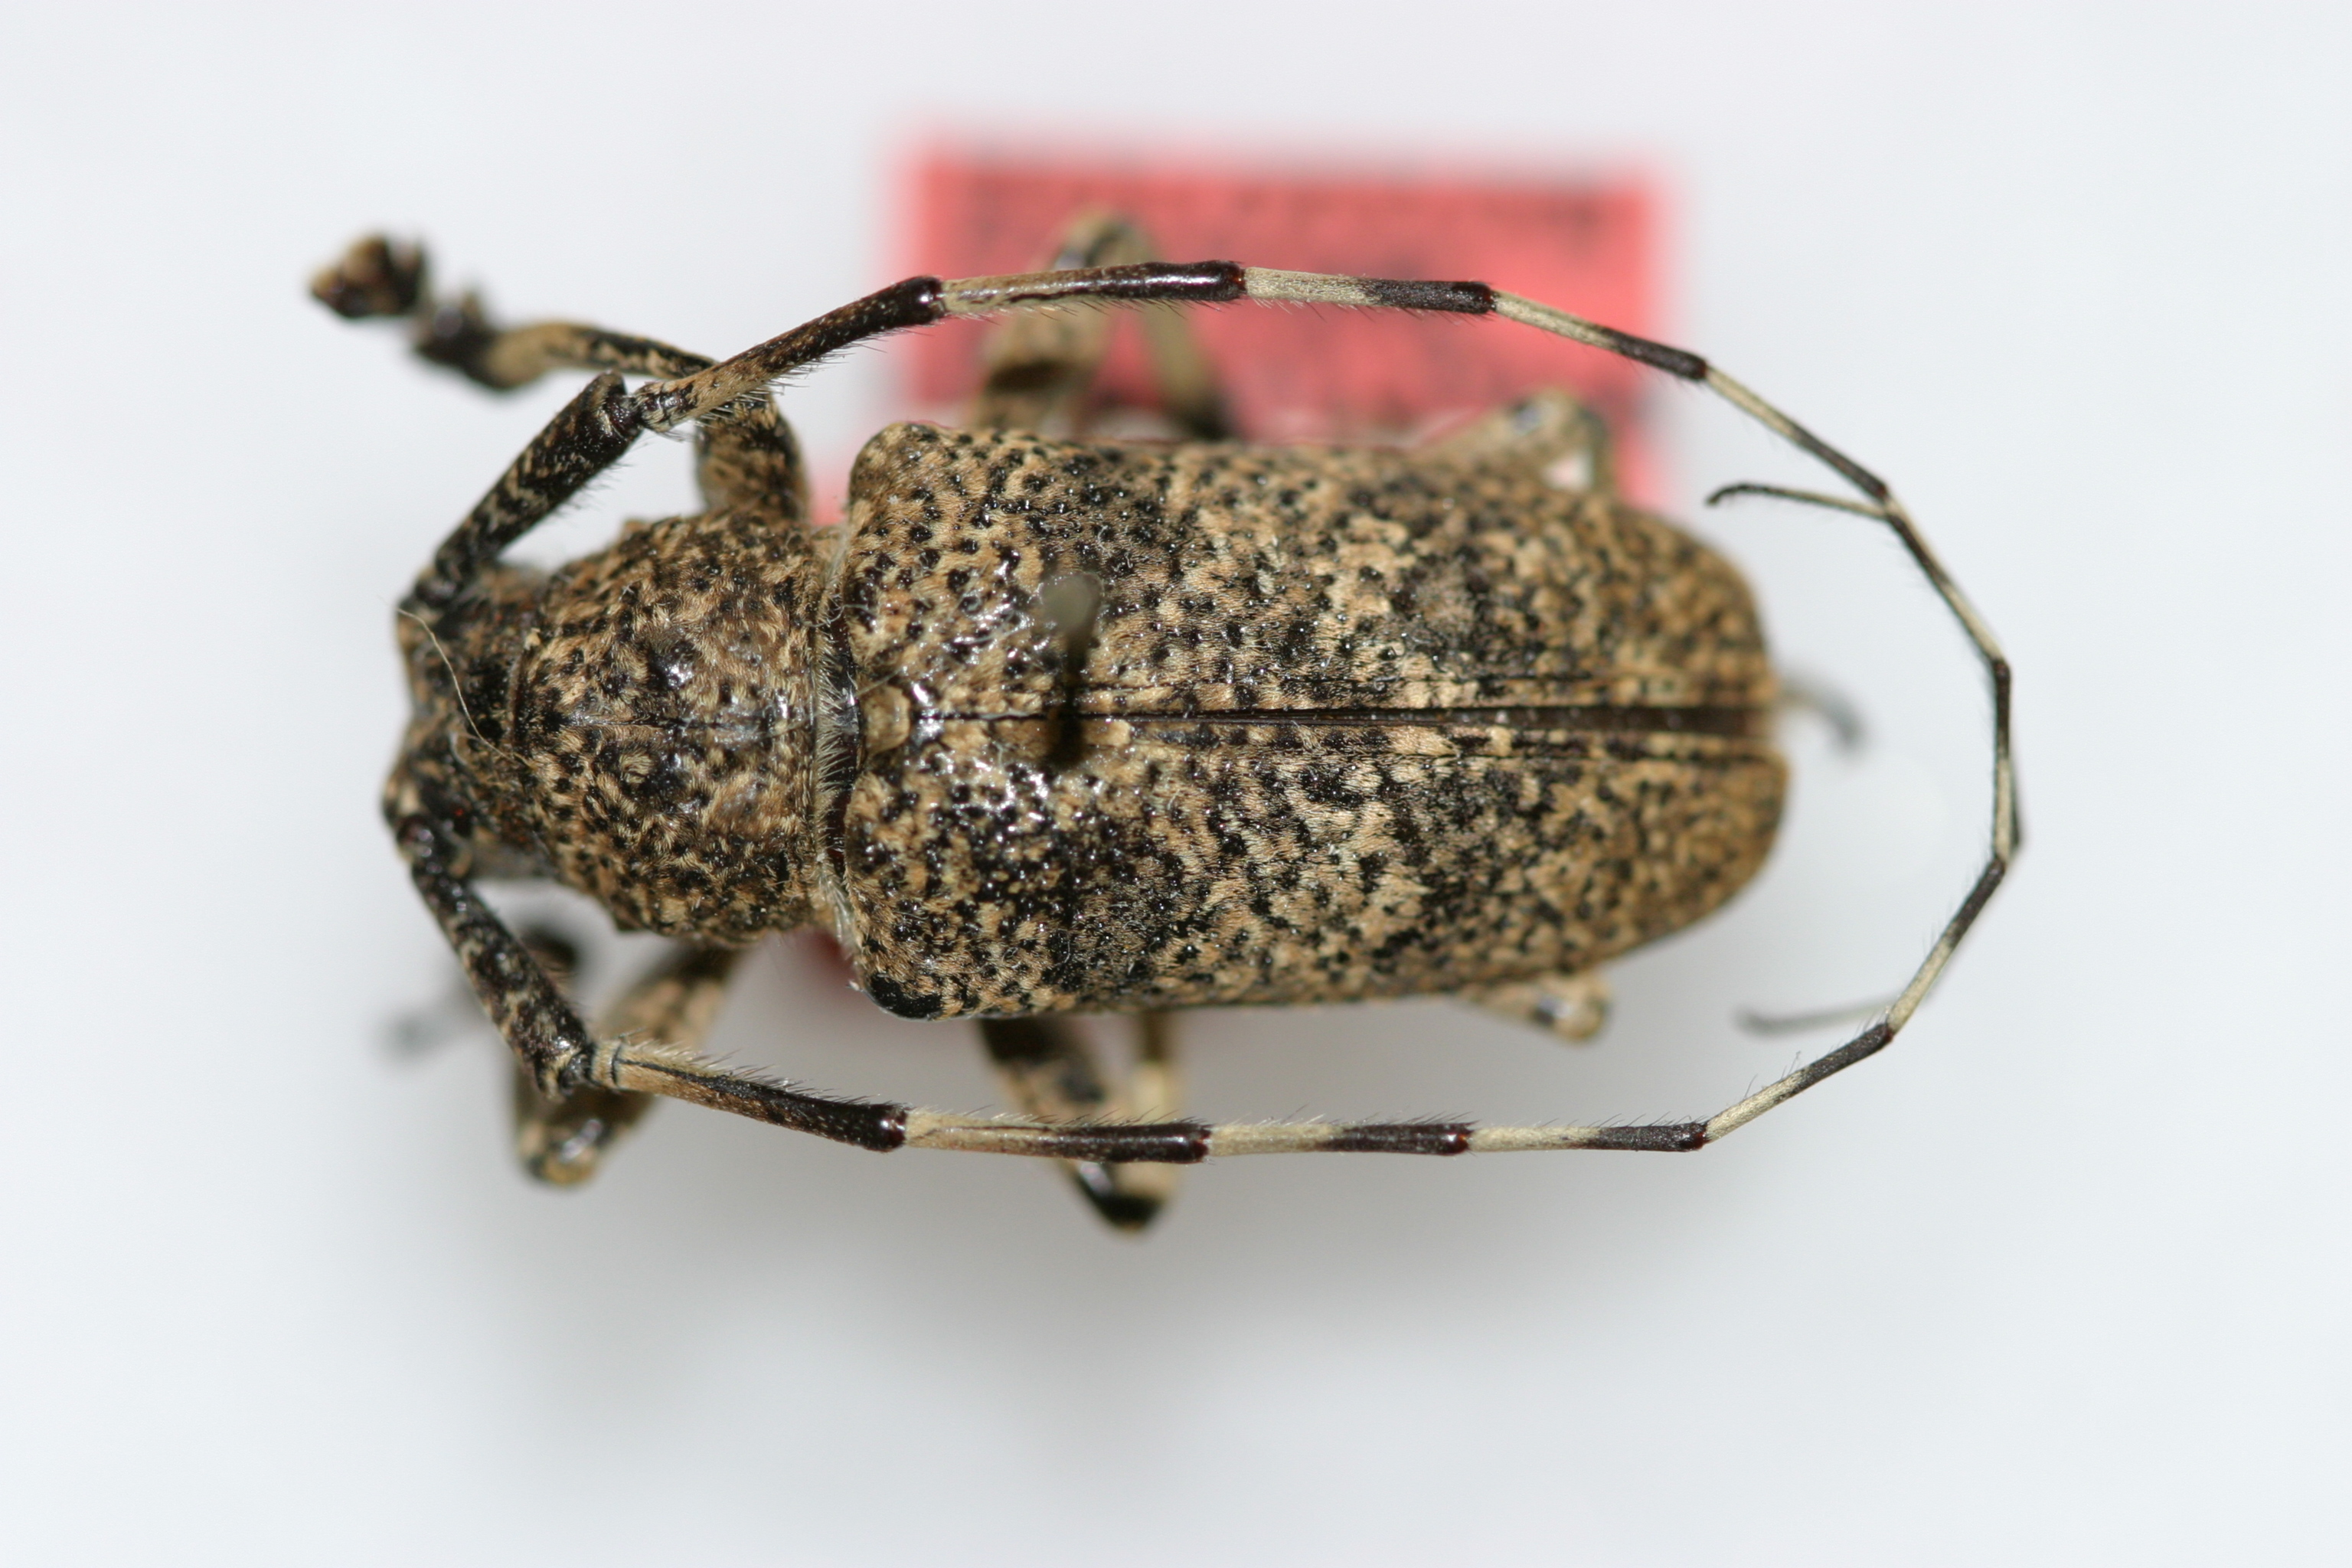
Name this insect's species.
Coptops leucostictica
